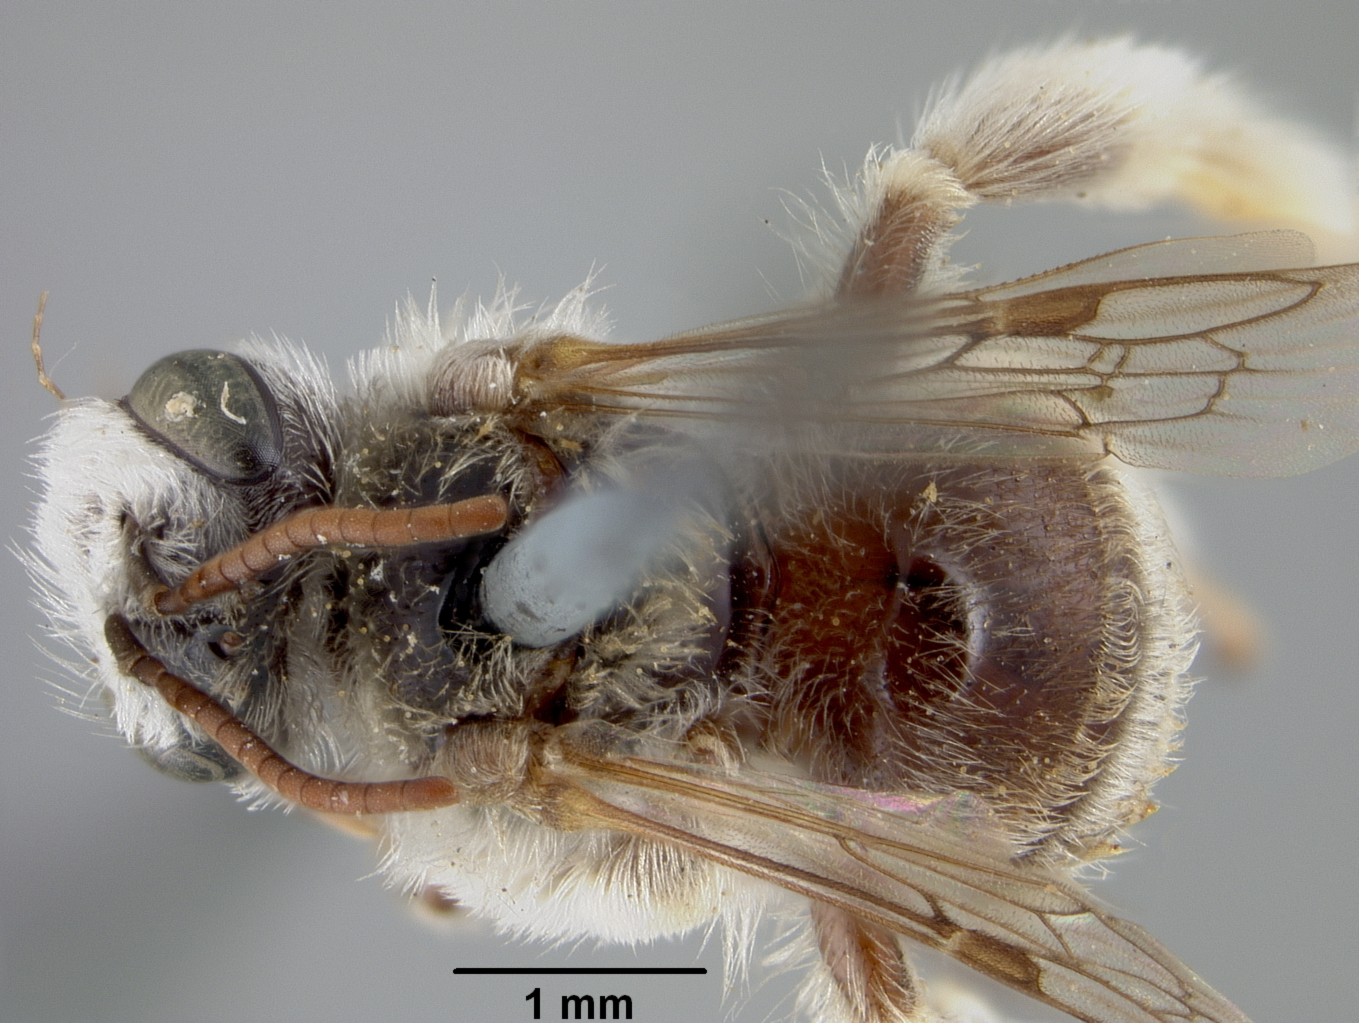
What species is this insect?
Exomalopsis solidaginis
